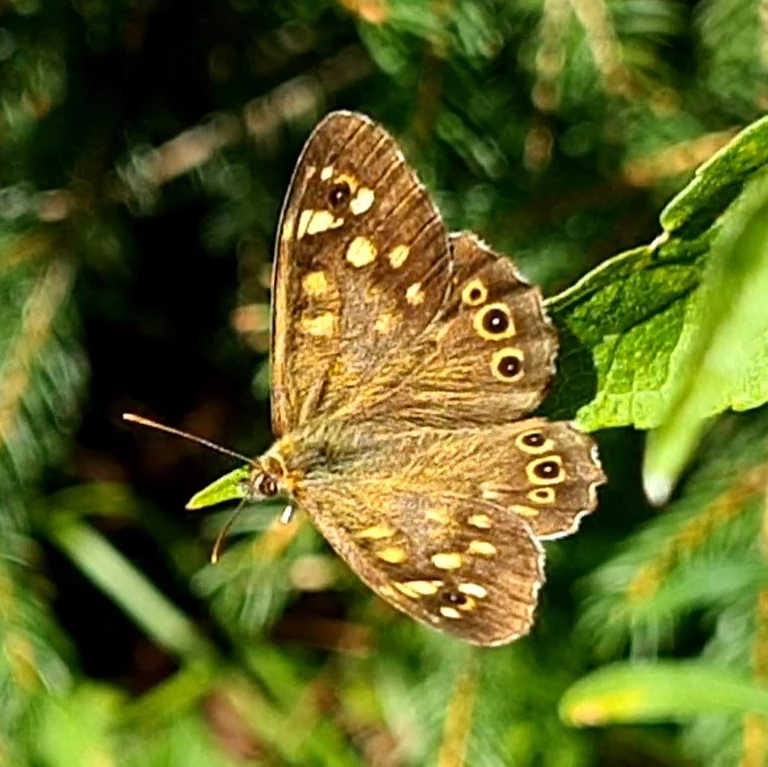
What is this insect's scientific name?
Pararge aegeria
